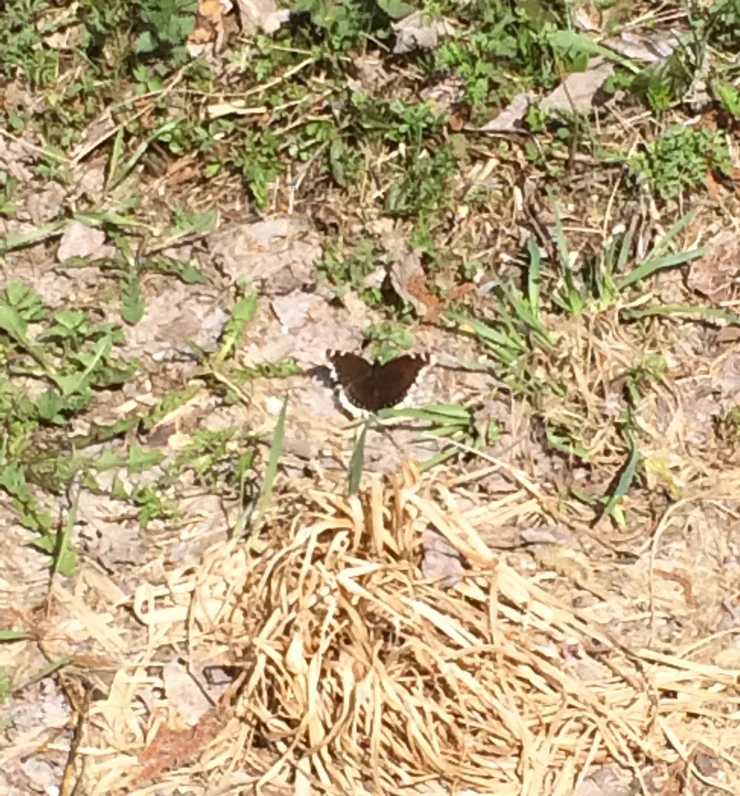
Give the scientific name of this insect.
Nymphalis antiopa
